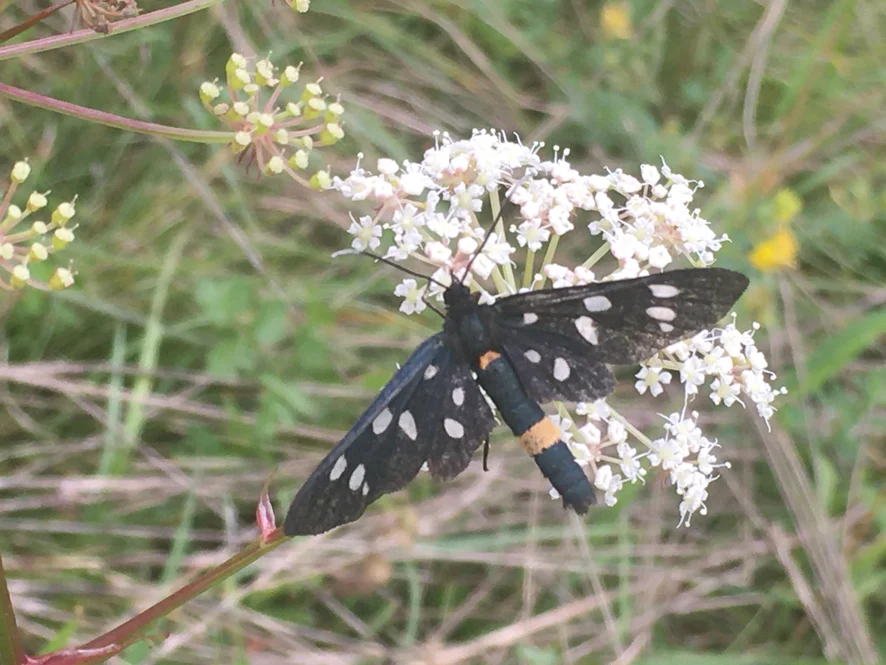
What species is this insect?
Amata phegea
